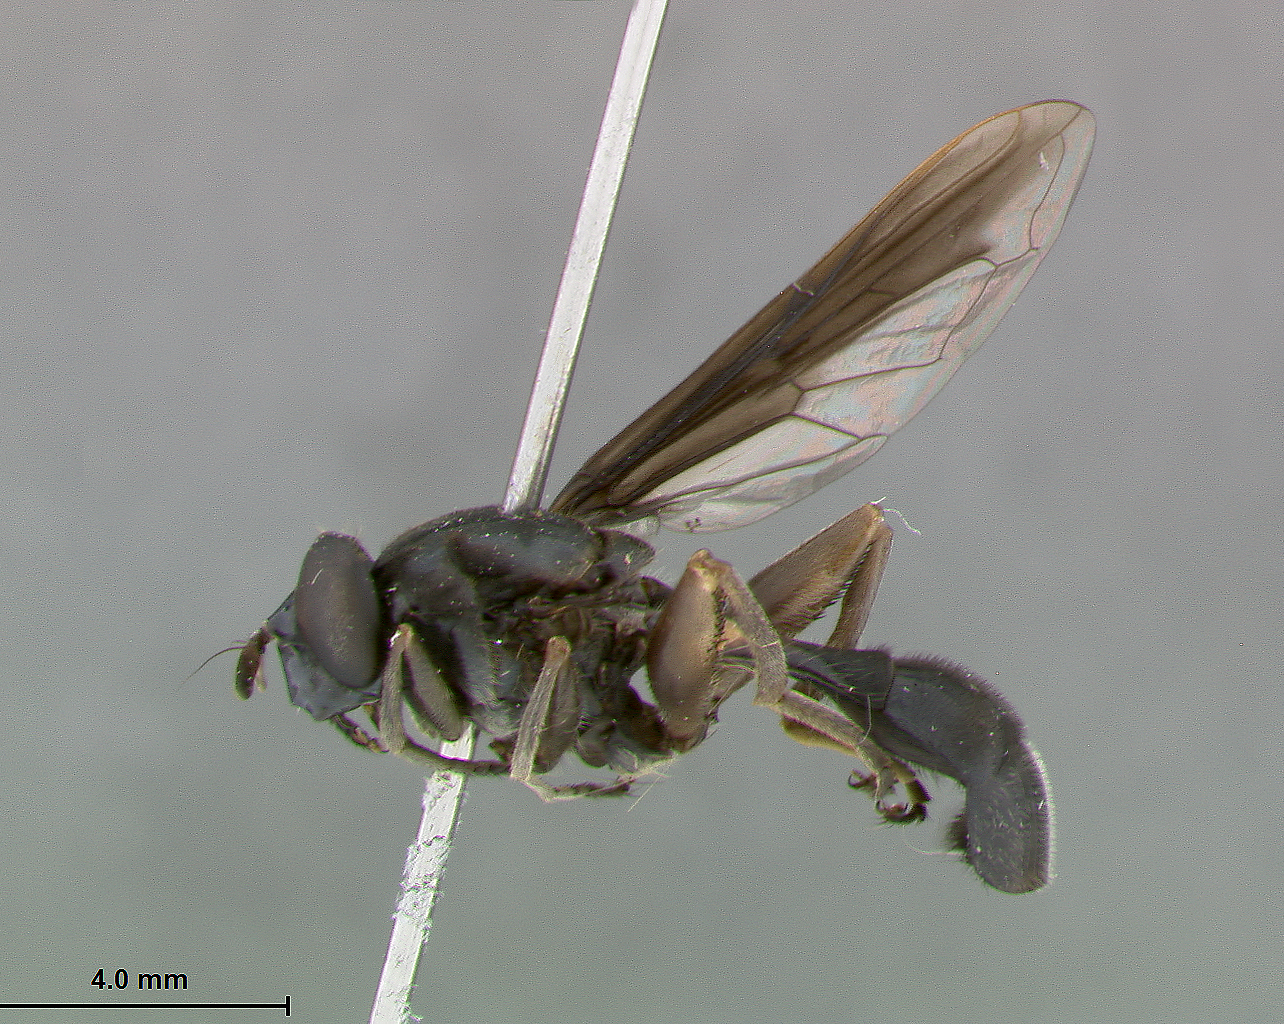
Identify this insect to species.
Sterphus gamezi
